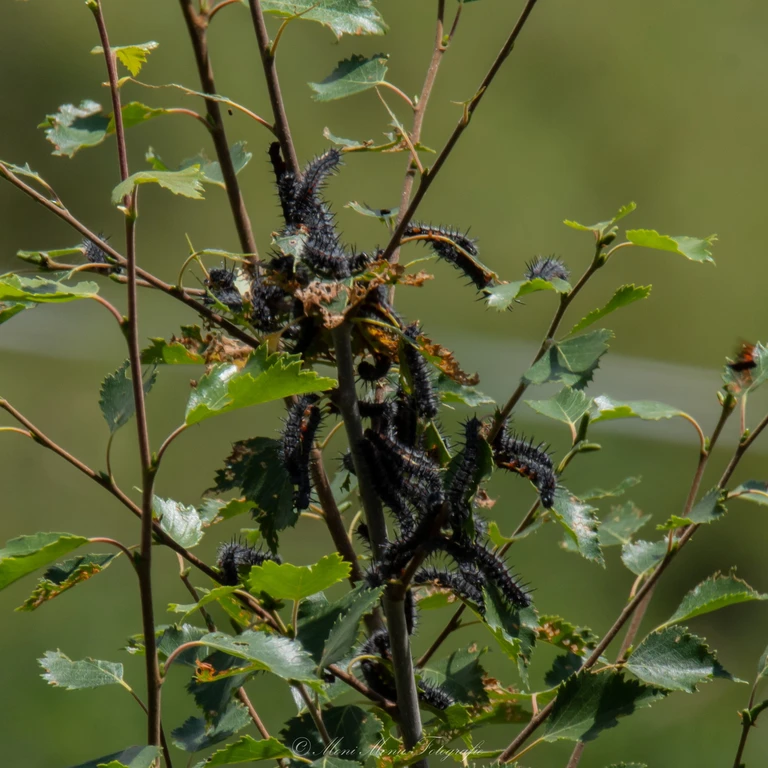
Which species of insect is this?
Nymphalis antiopa
